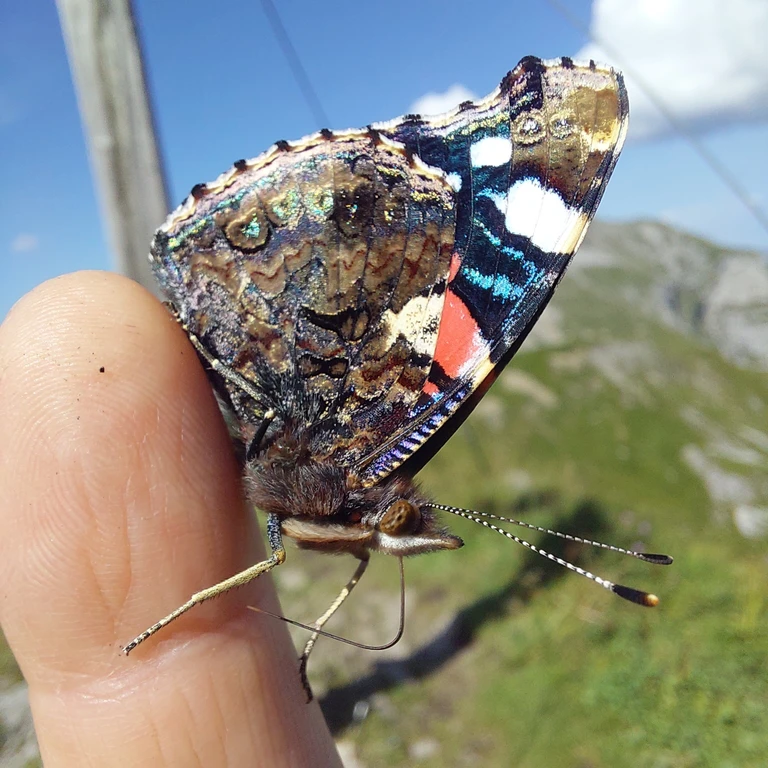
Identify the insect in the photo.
Vanessa atalanta
